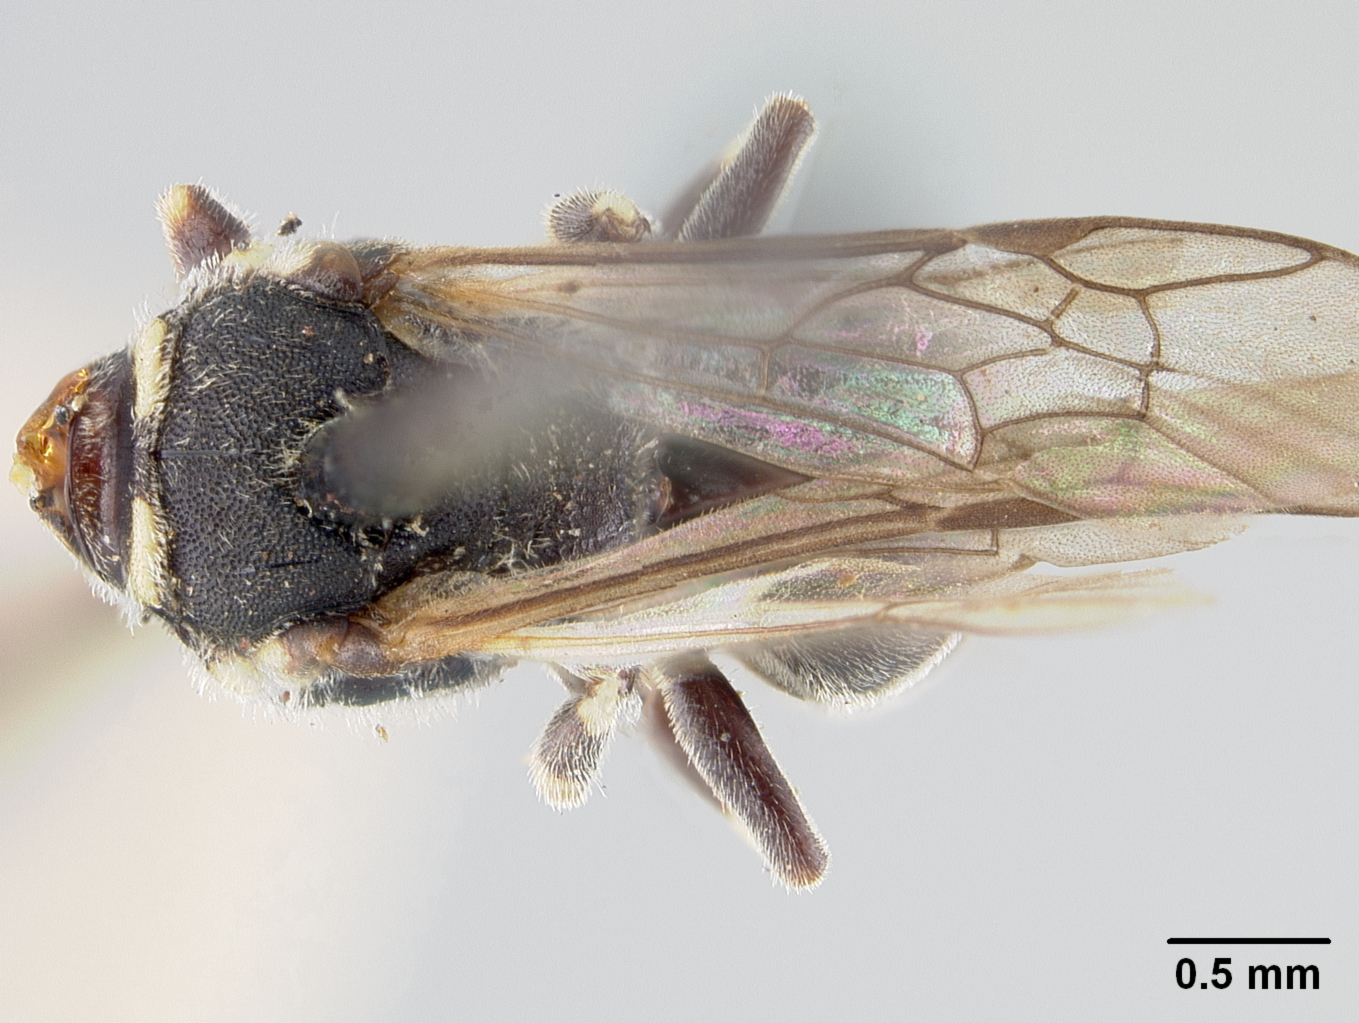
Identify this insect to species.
Hylaeus maritimus
